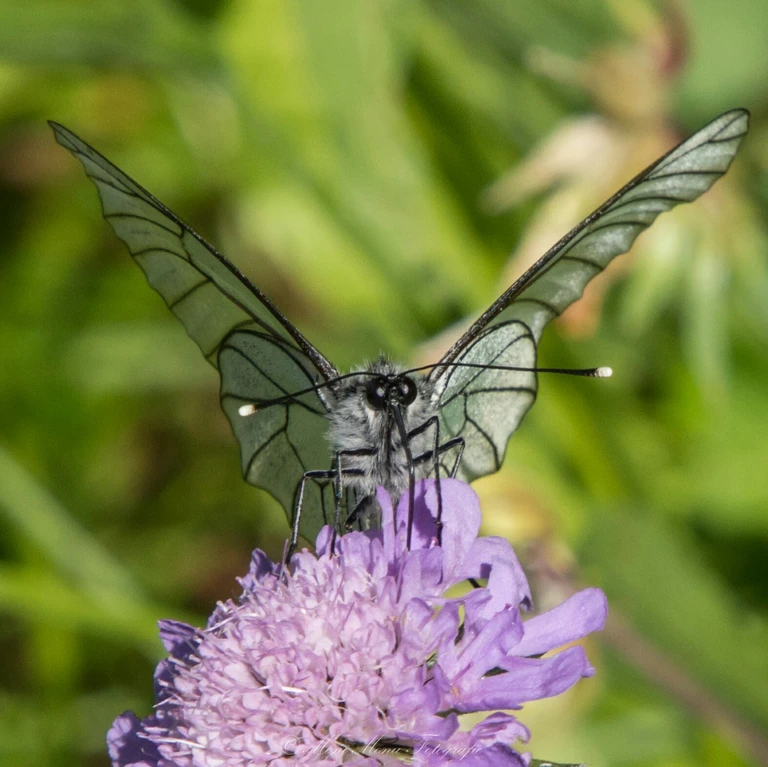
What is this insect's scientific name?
Aporia crataegi
